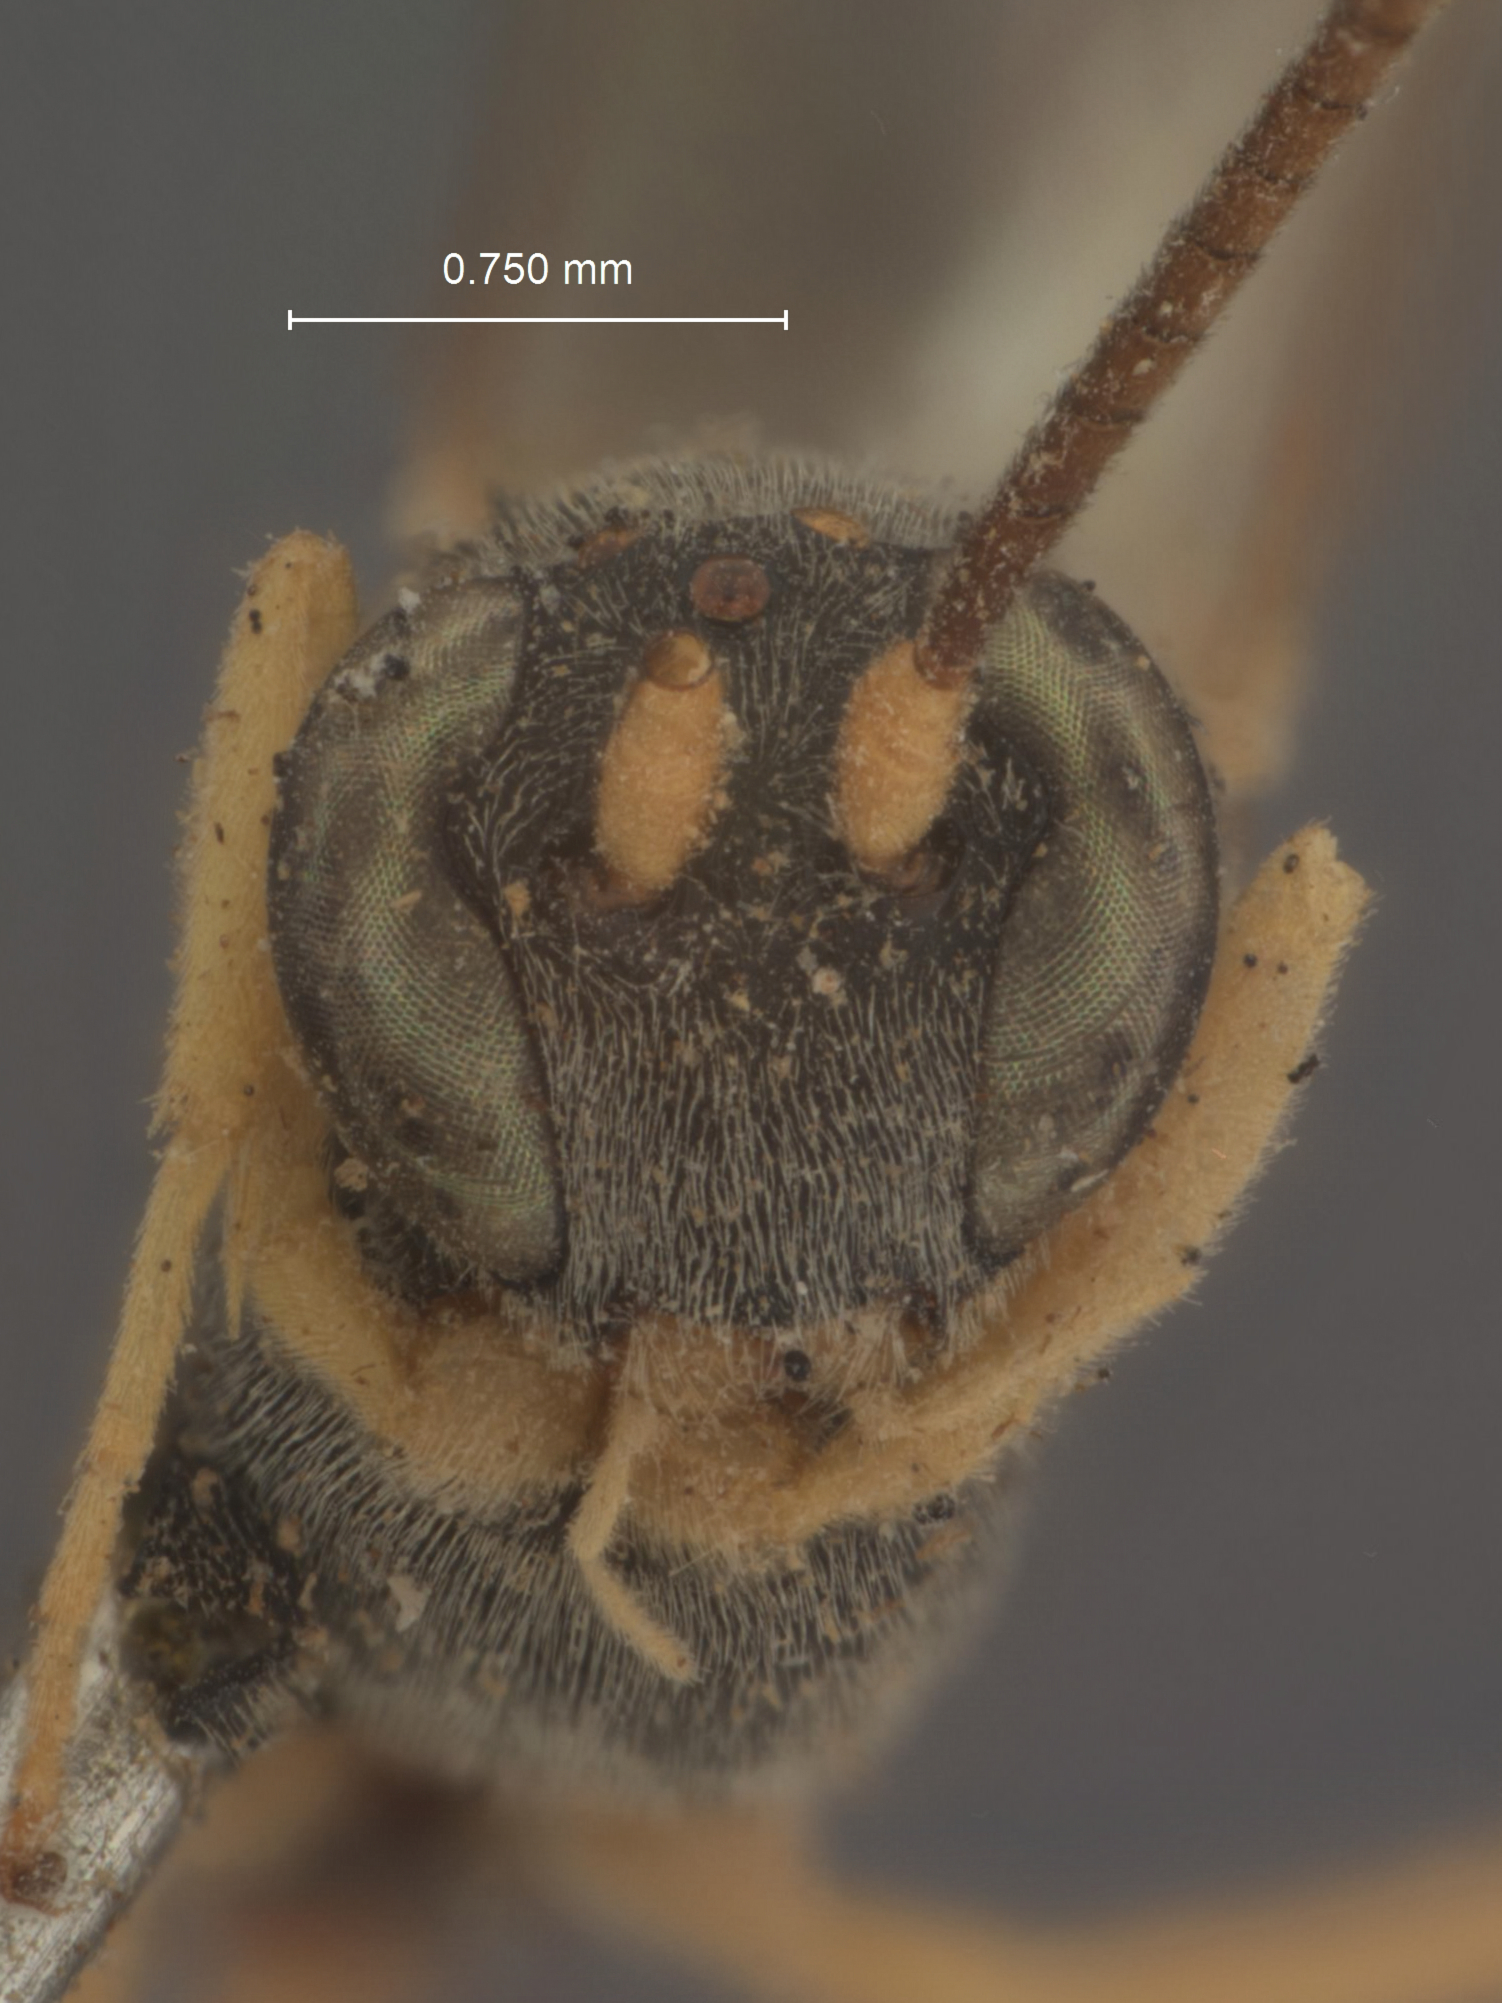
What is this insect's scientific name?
Zacharops narangae
